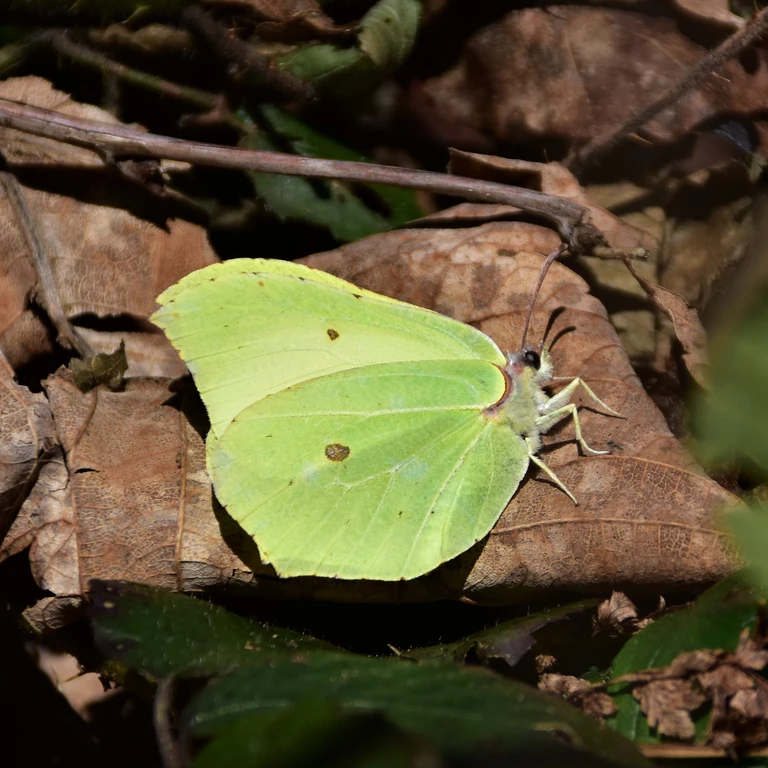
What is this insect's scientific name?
Gonepteryx rhamni
